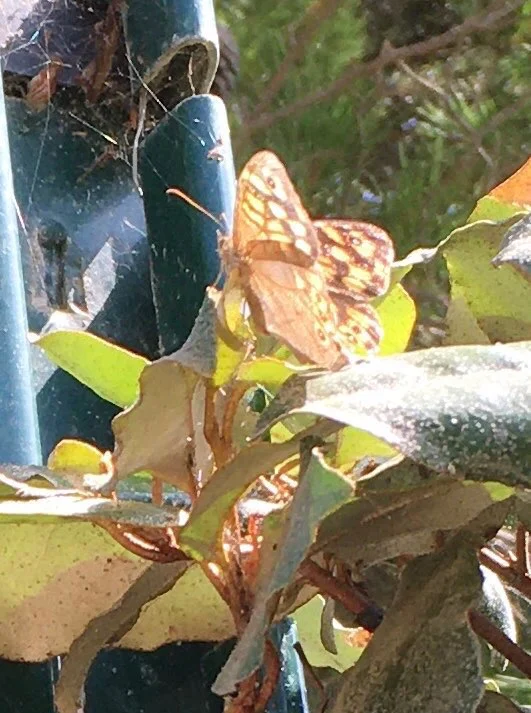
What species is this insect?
Pararge aegeria
